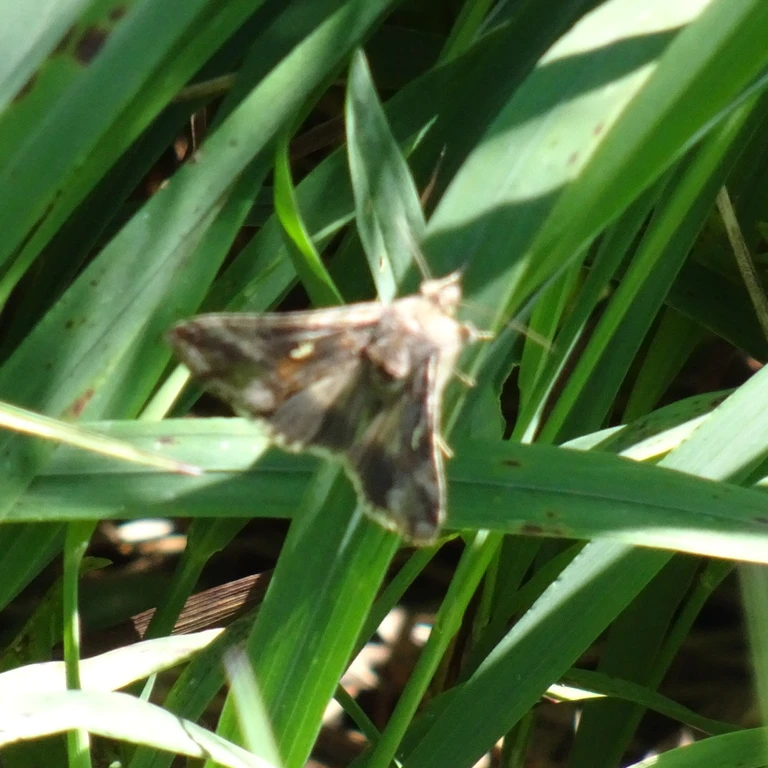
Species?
Autographa gamma
